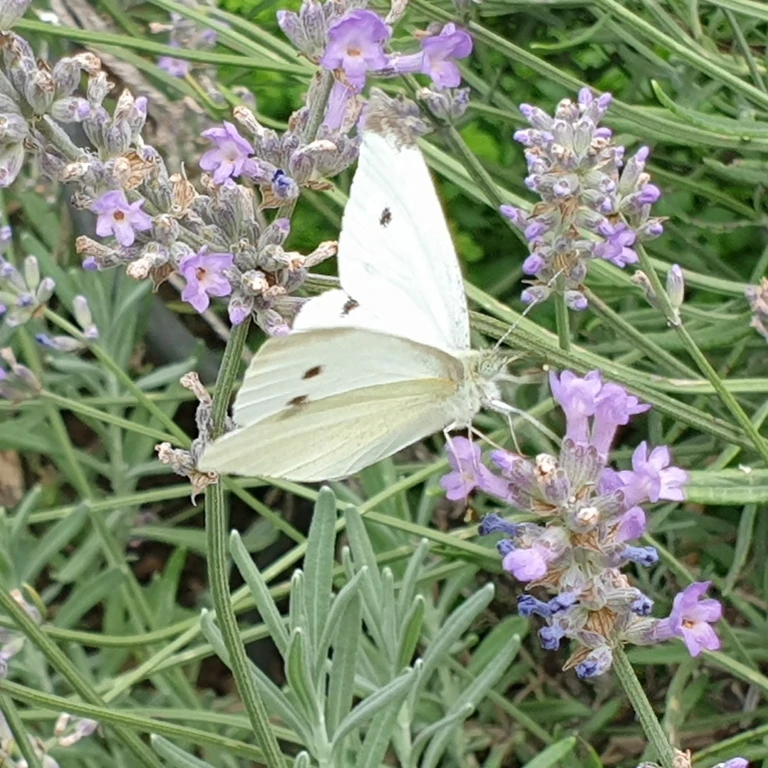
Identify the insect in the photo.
Pieris rapae
